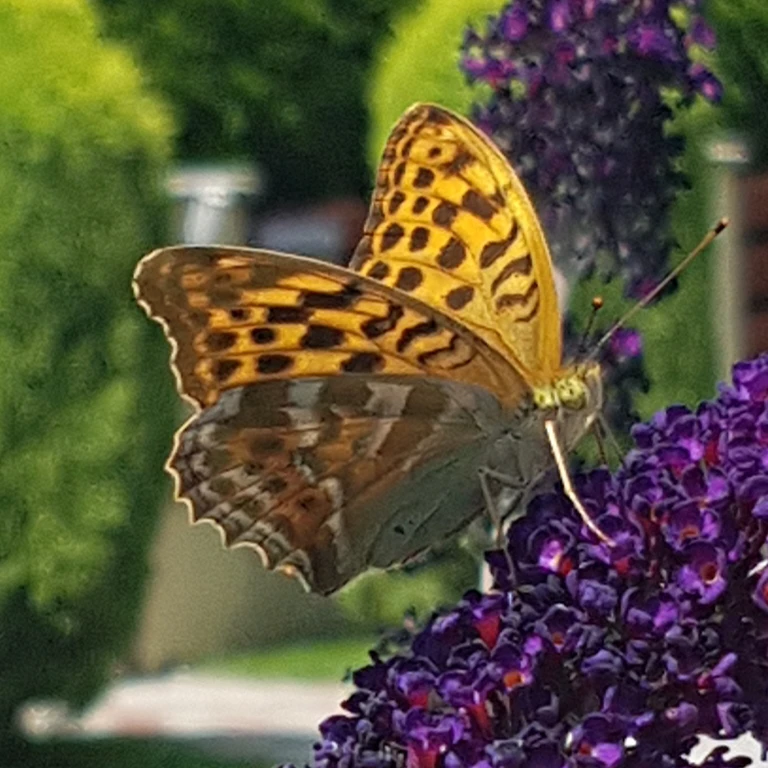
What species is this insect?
Argynnis paphia
